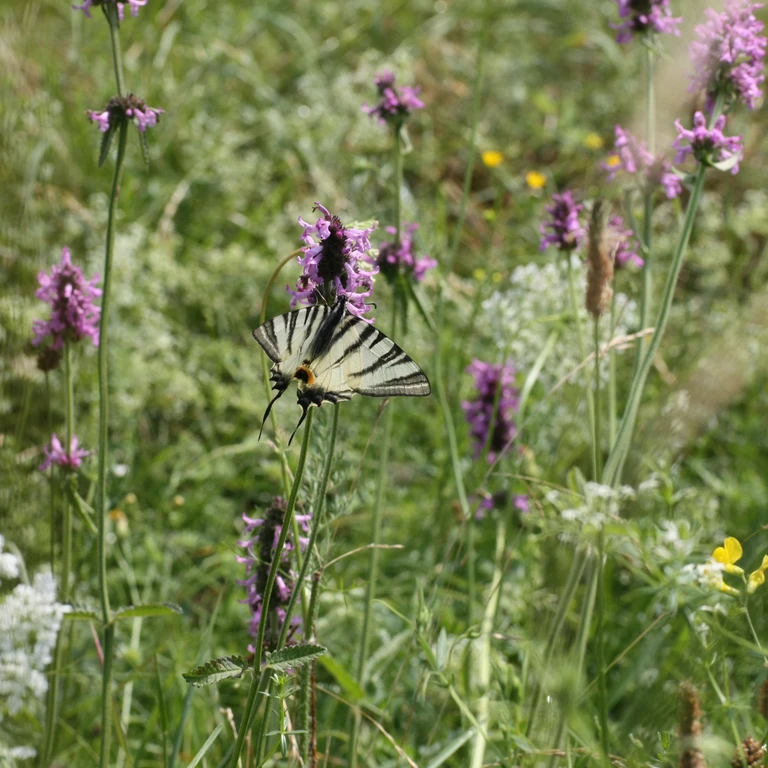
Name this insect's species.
Iphiclides podalirius
